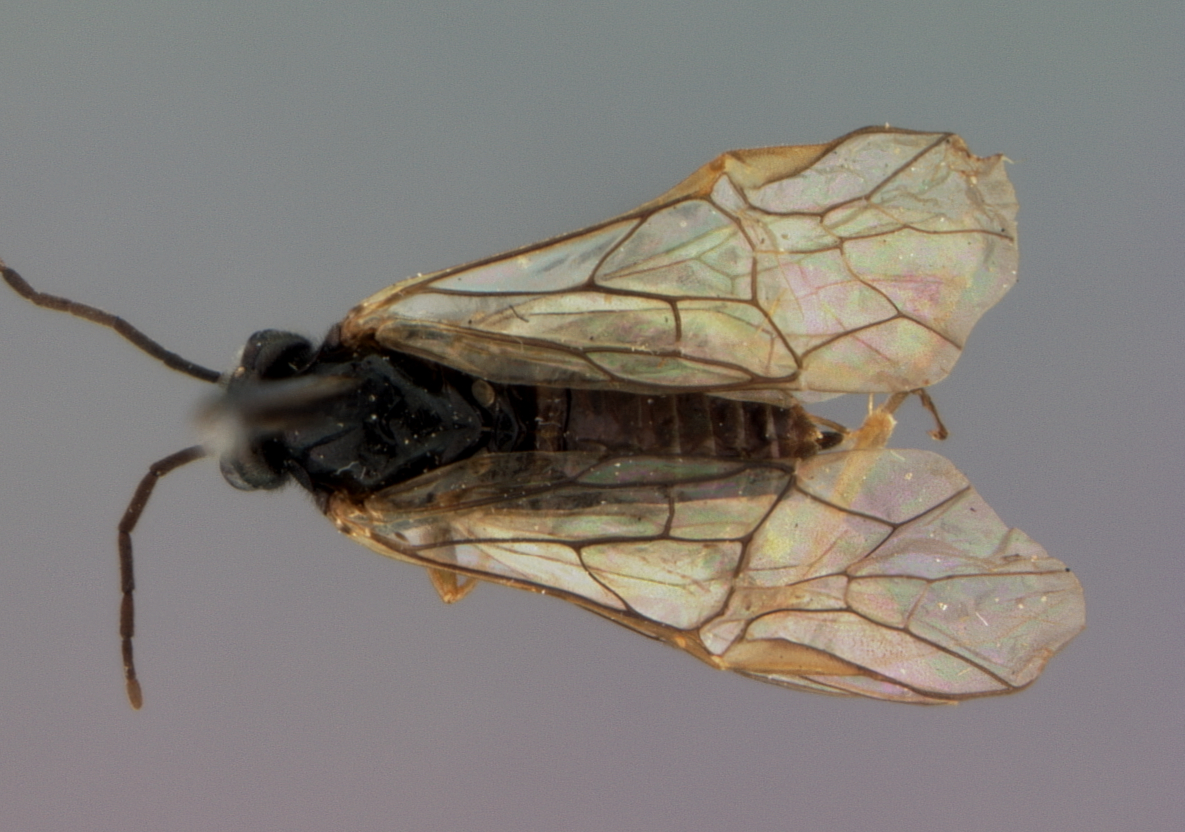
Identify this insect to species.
Pteronidea melanostoma
